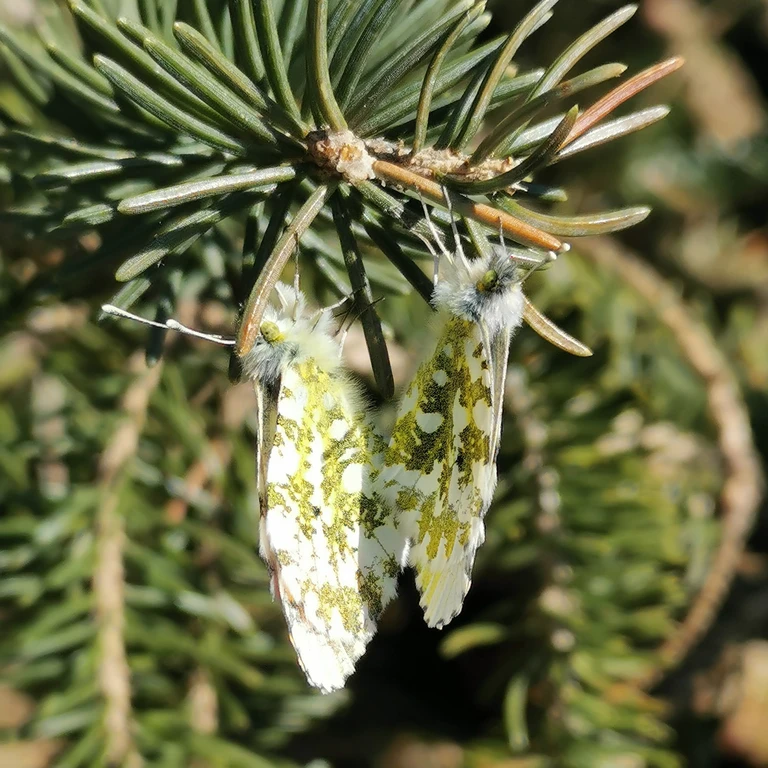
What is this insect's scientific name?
Anthocharis cardamines
